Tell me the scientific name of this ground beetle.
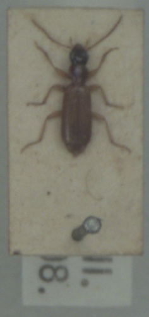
Paradromius linearis
